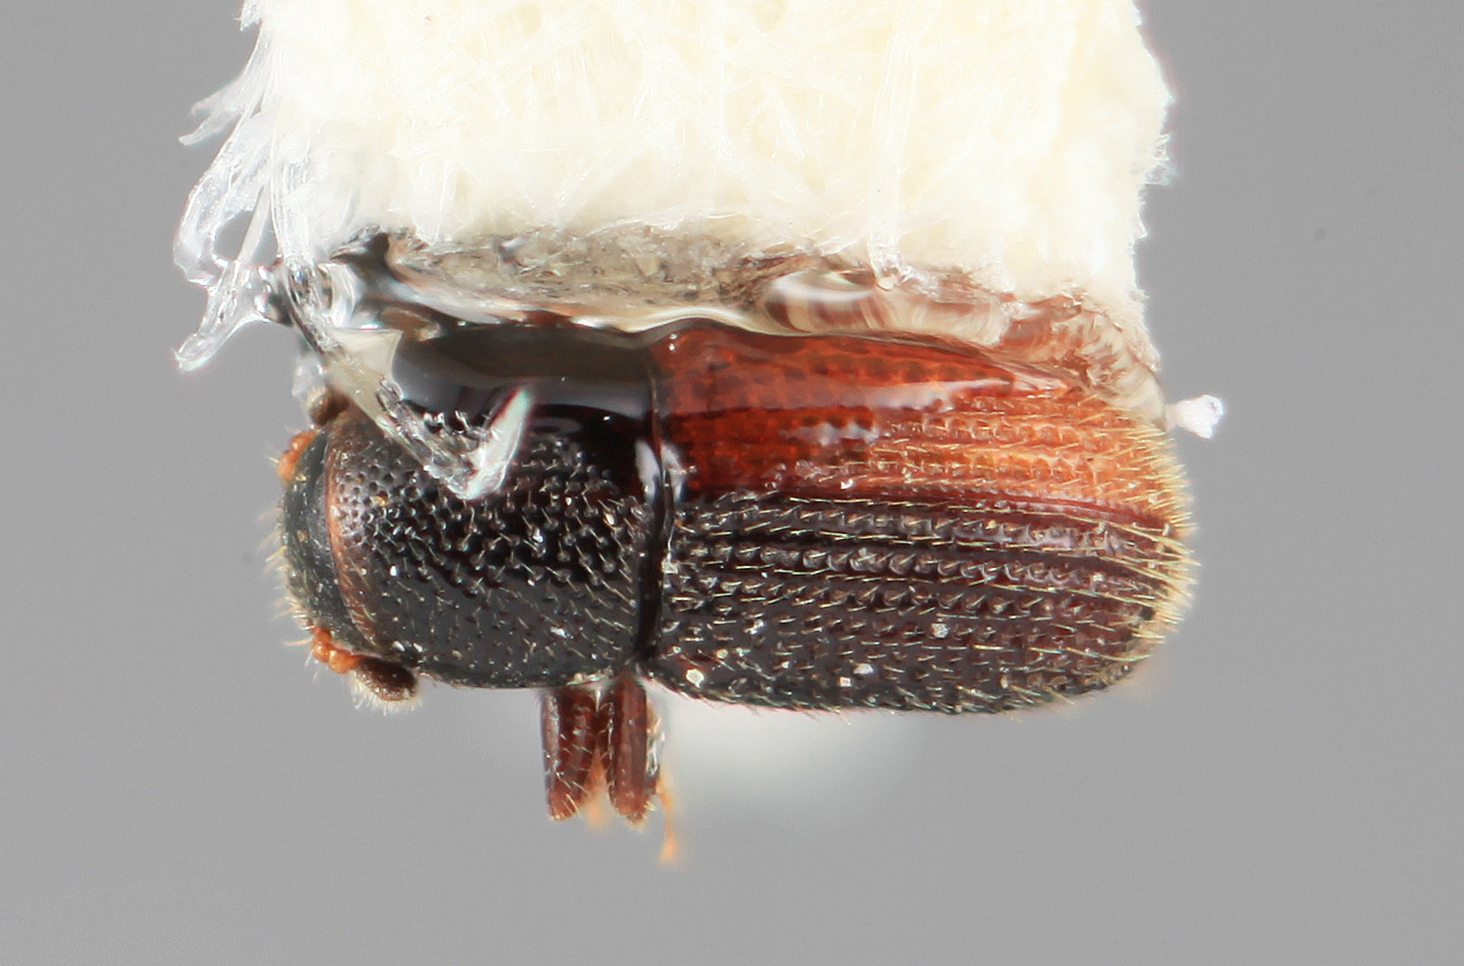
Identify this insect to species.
Microborus mexicanus
